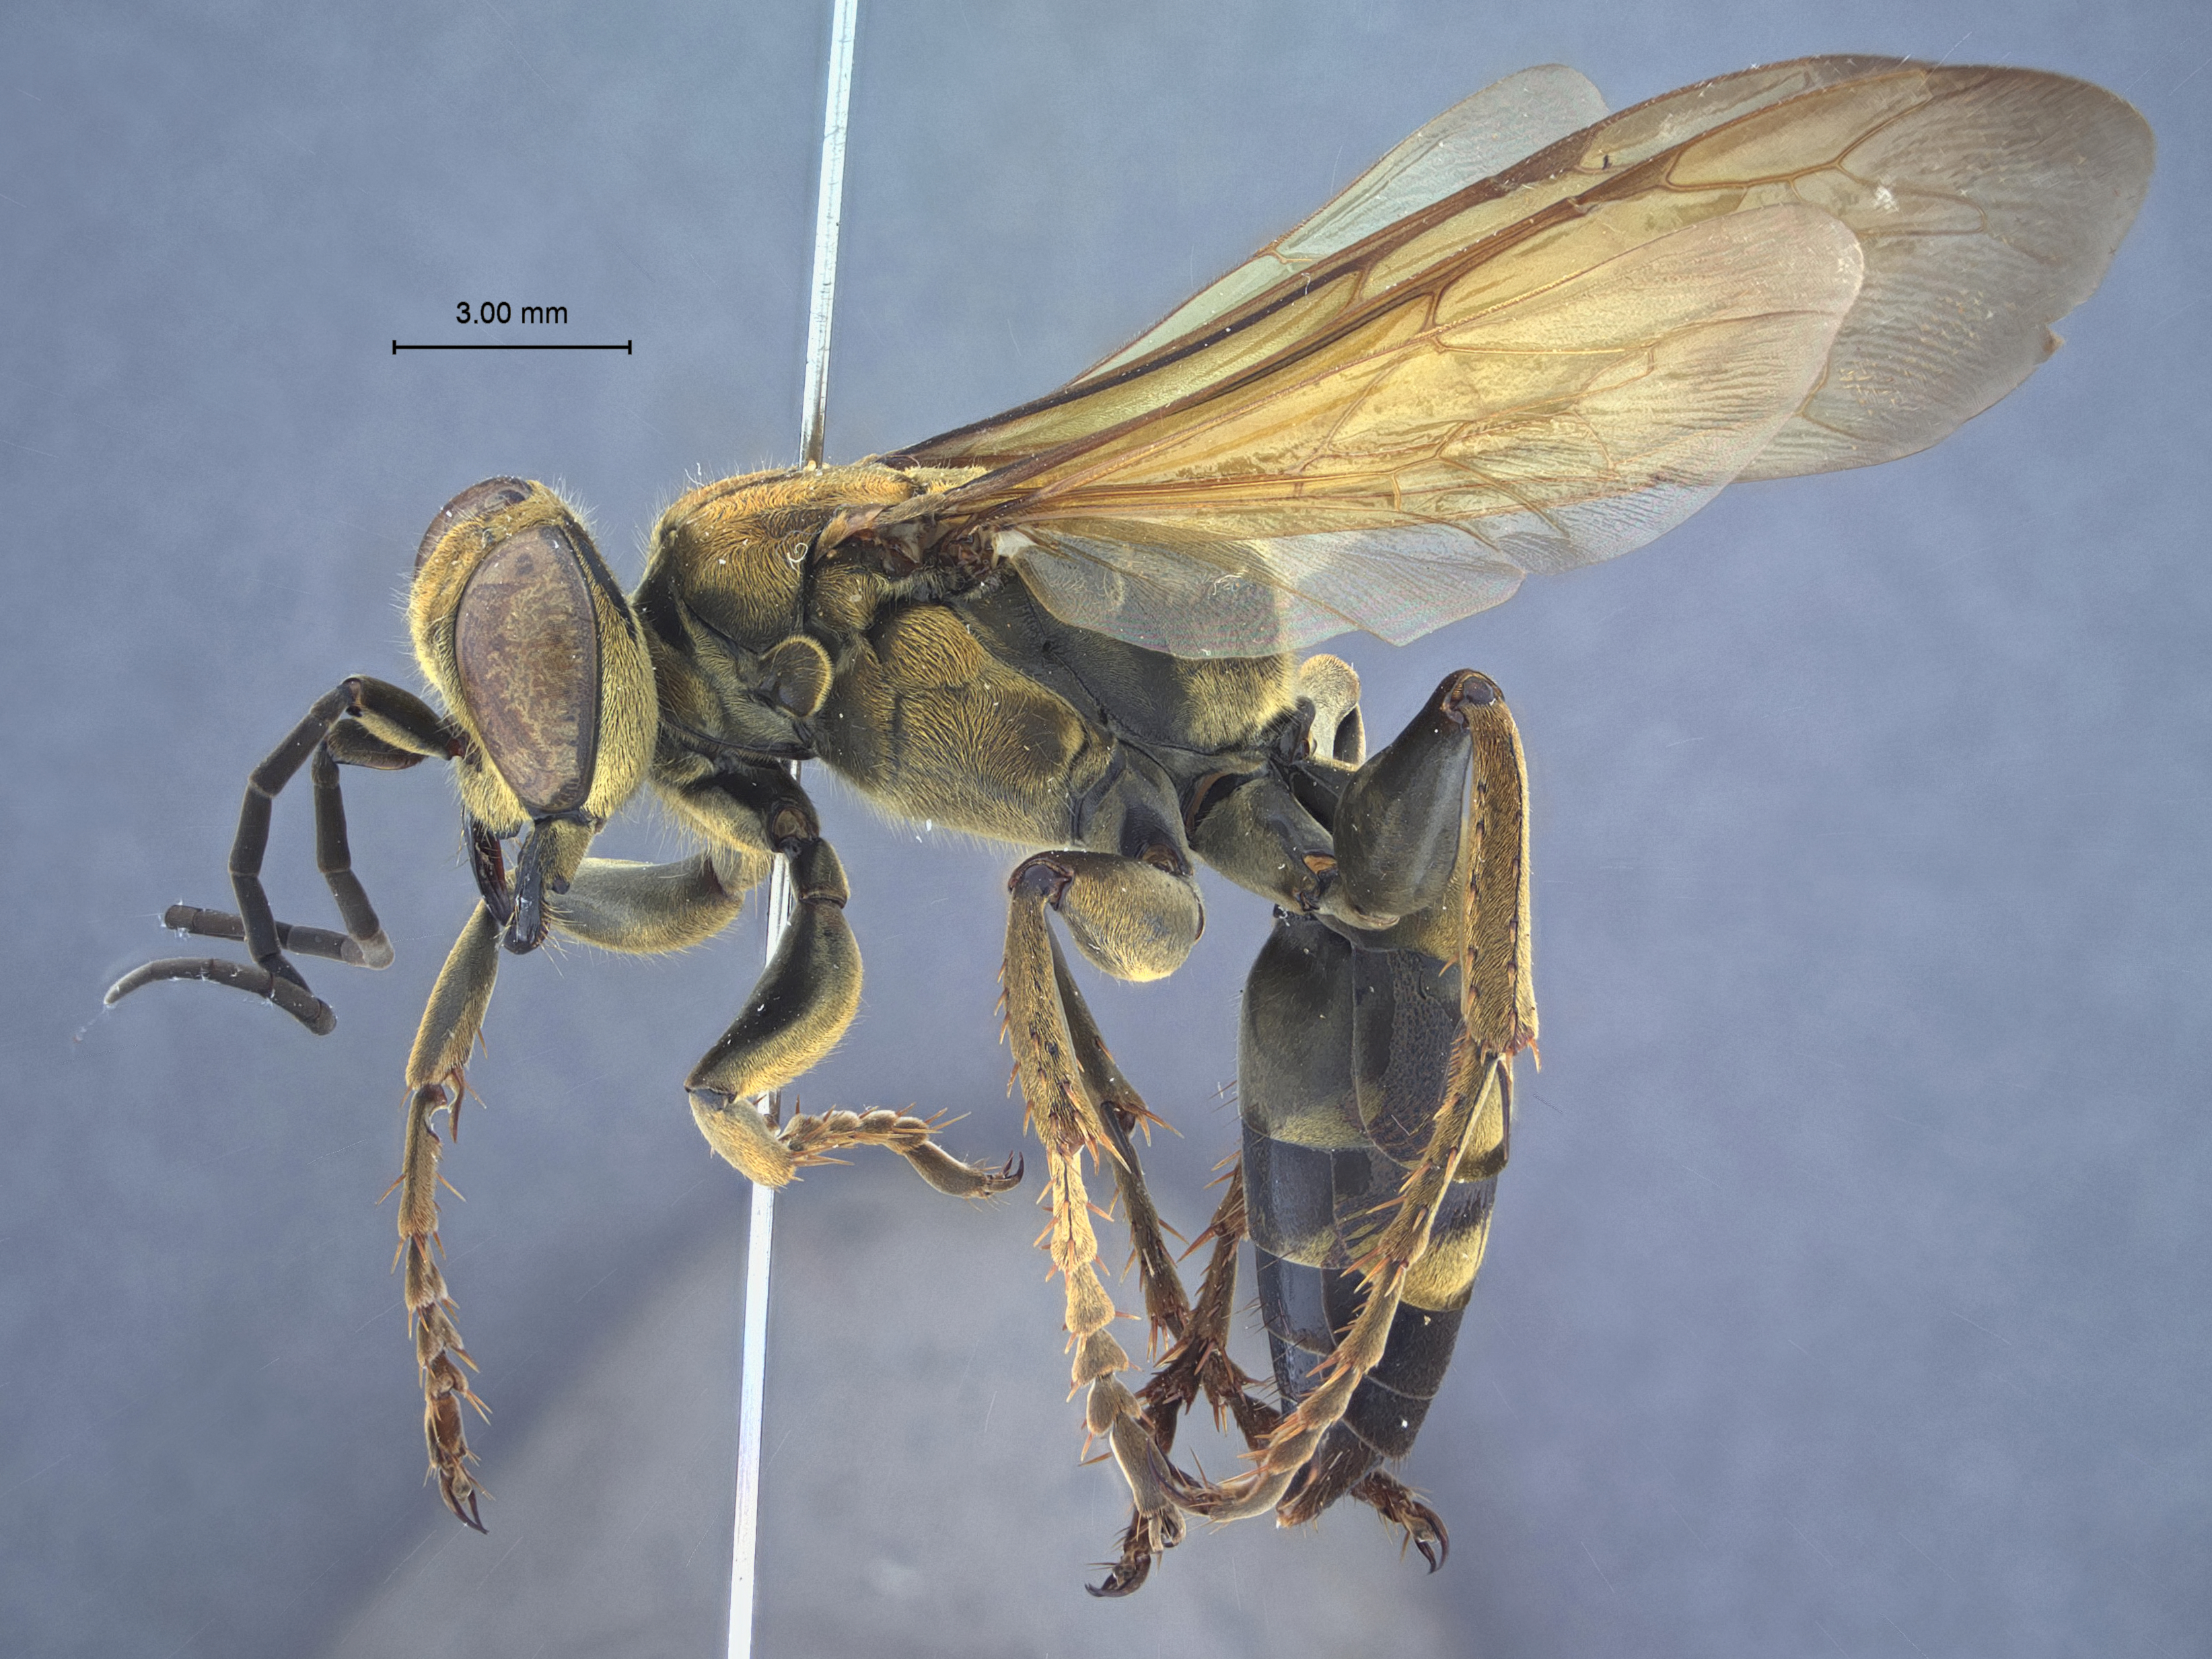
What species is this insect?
Liris deplanata
